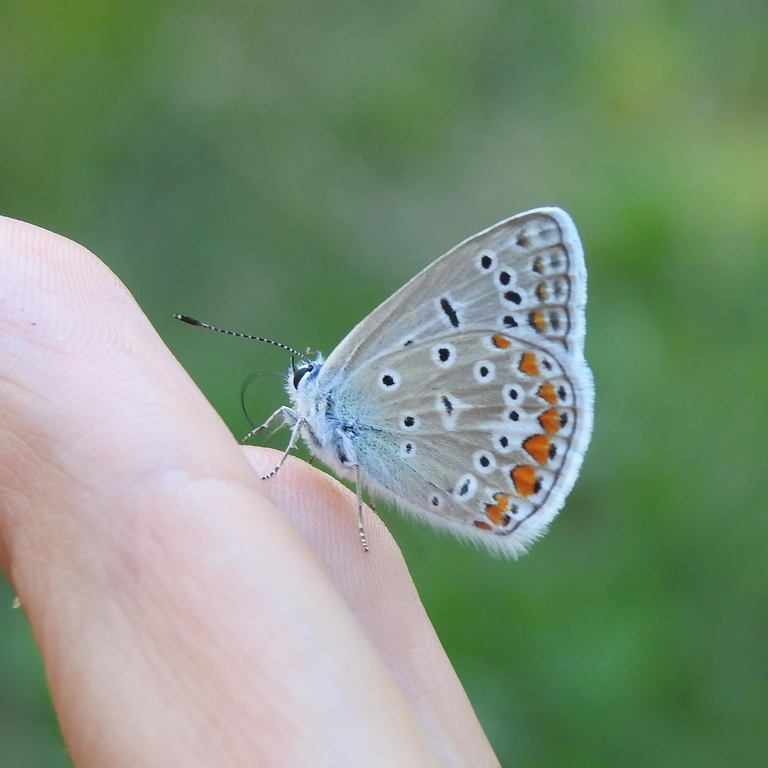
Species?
Polyommatus icarus
